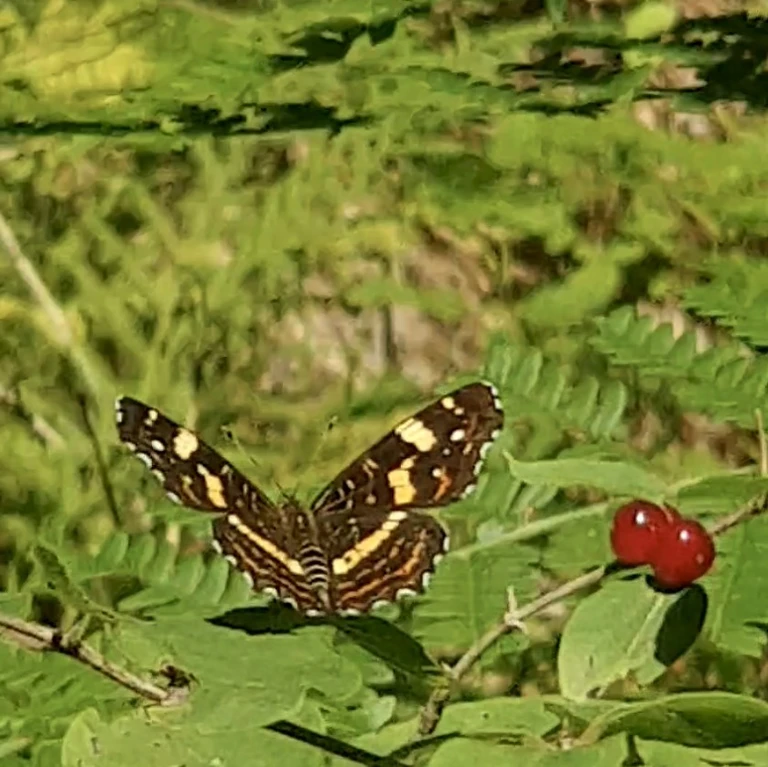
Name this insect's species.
Araschnia levana
